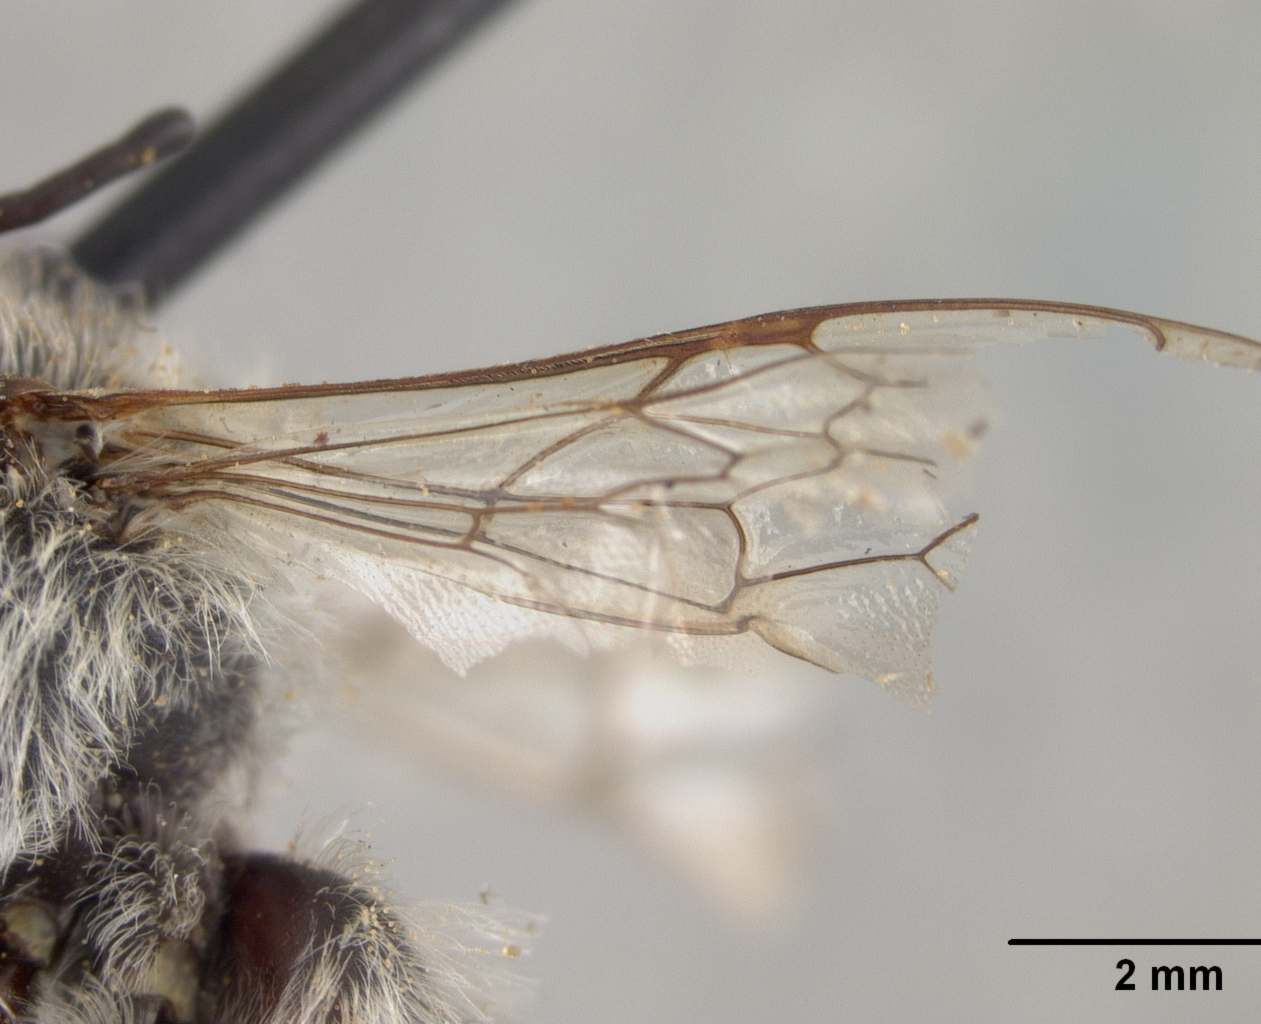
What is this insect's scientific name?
Megachile mucorosa
